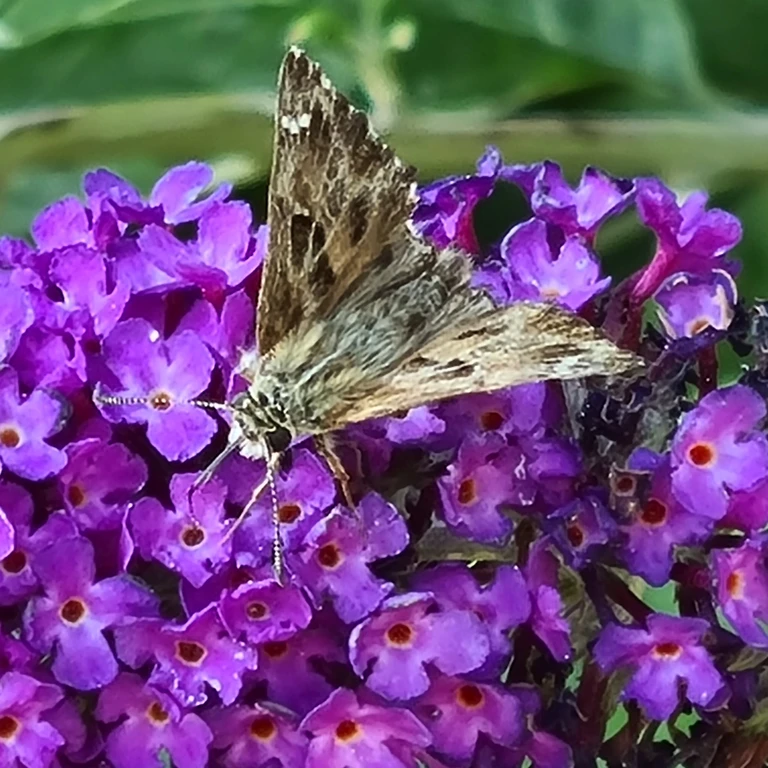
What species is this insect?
Carcharodus alceae
